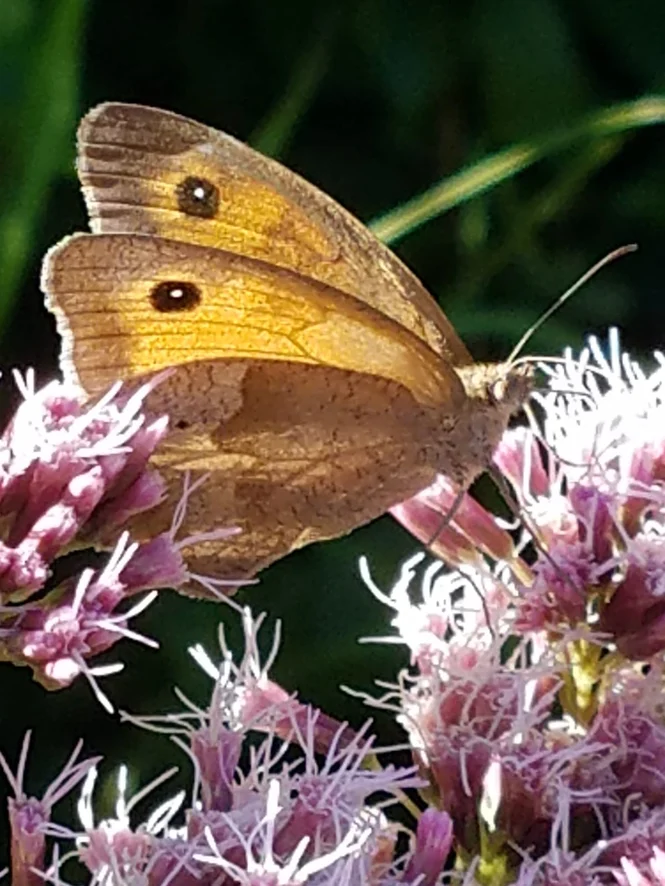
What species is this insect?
Maniola jurtina
